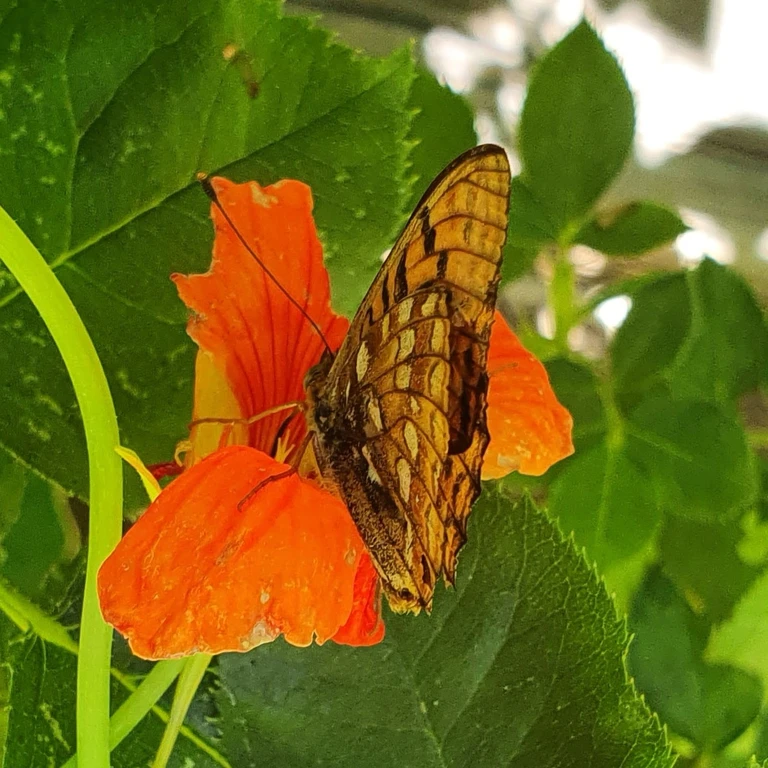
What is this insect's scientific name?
Fabriciana adippe
